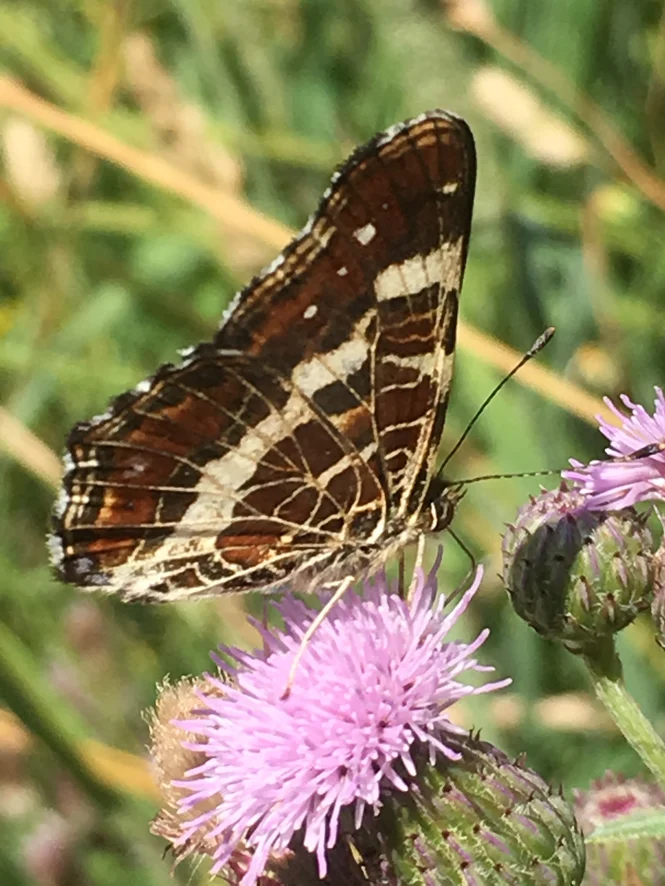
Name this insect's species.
Araschnia levana
